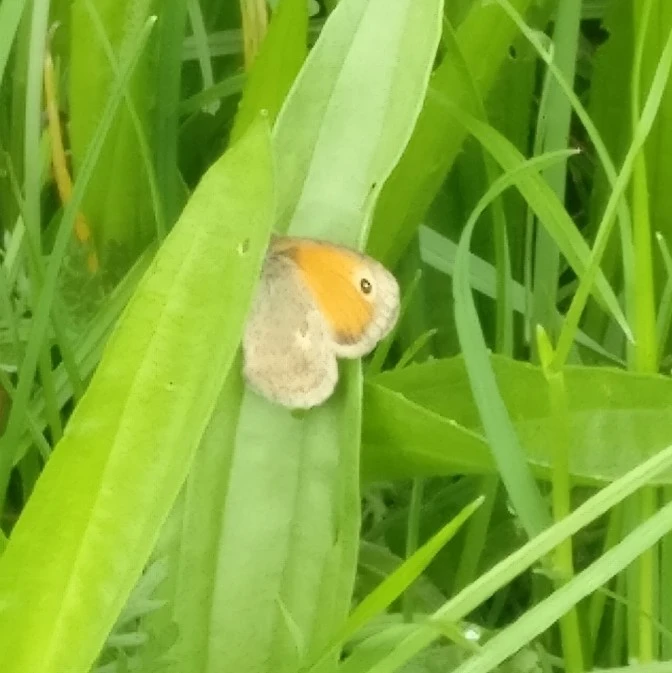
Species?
Coenonympha pamphilus
